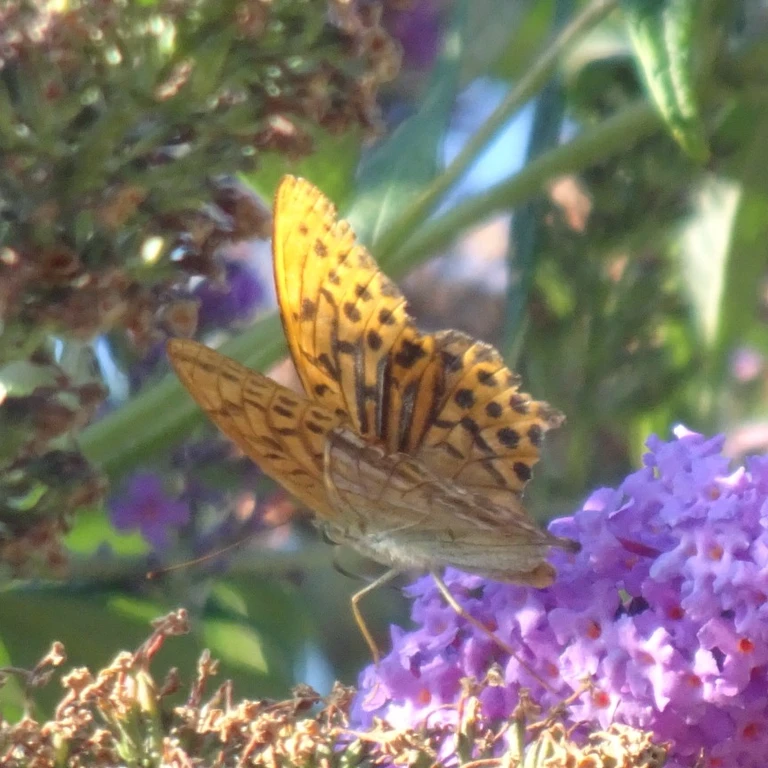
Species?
Argynnis paphia
